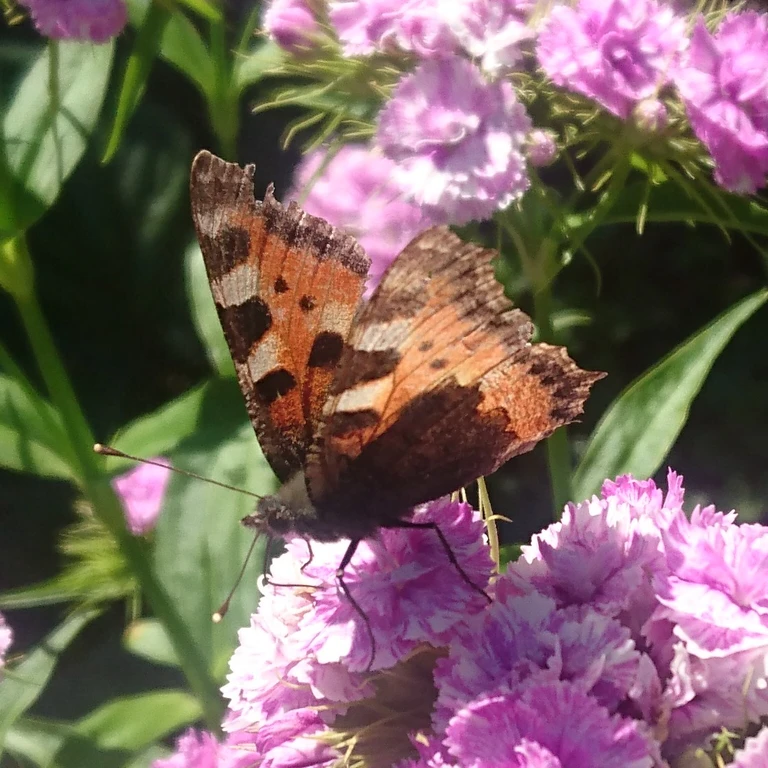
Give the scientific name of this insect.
Aglais urticae
